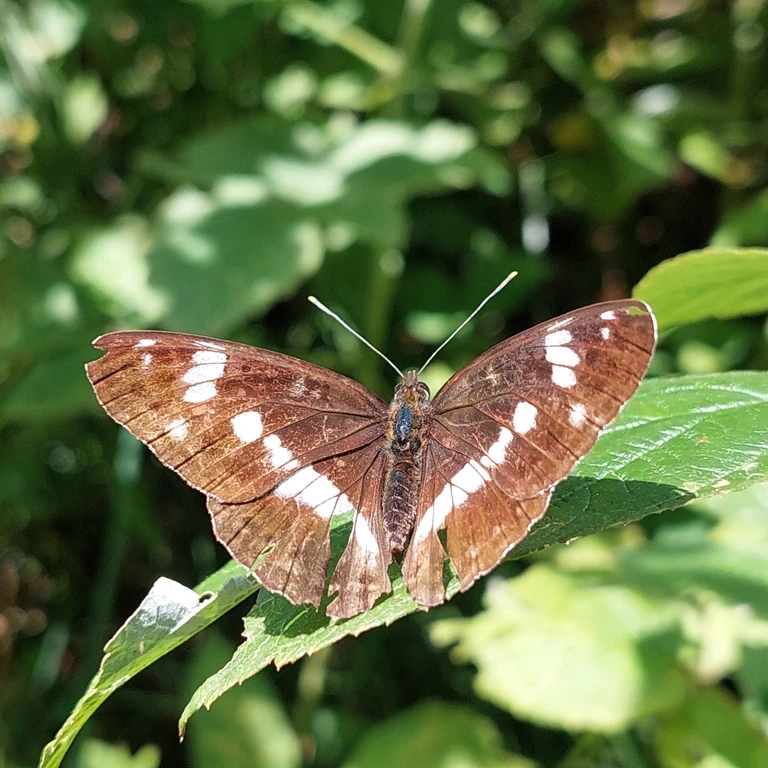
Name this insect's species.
Limenitis camilla (also Ladoga camilla)
